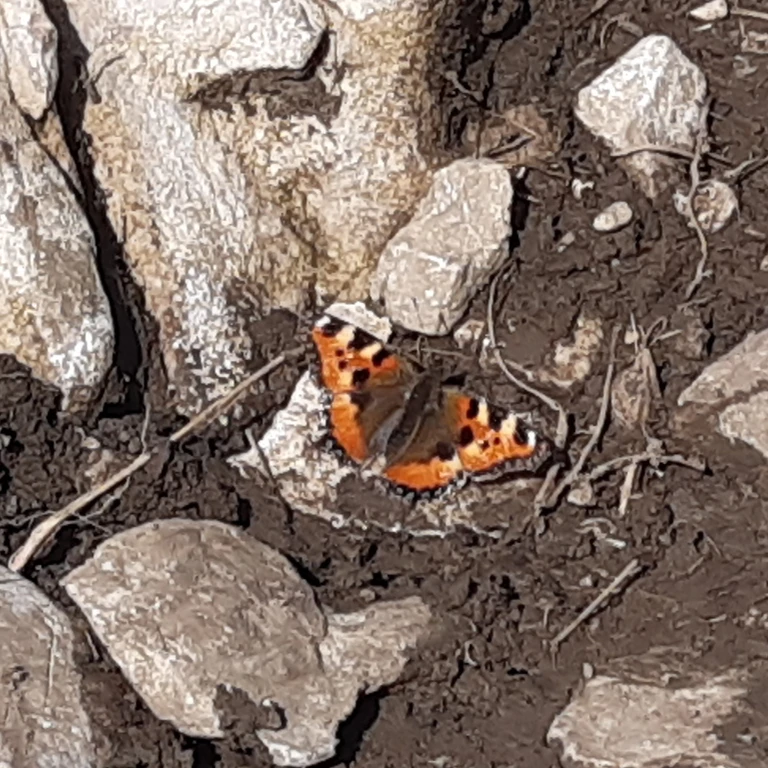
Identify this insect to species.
Aglais urticae
